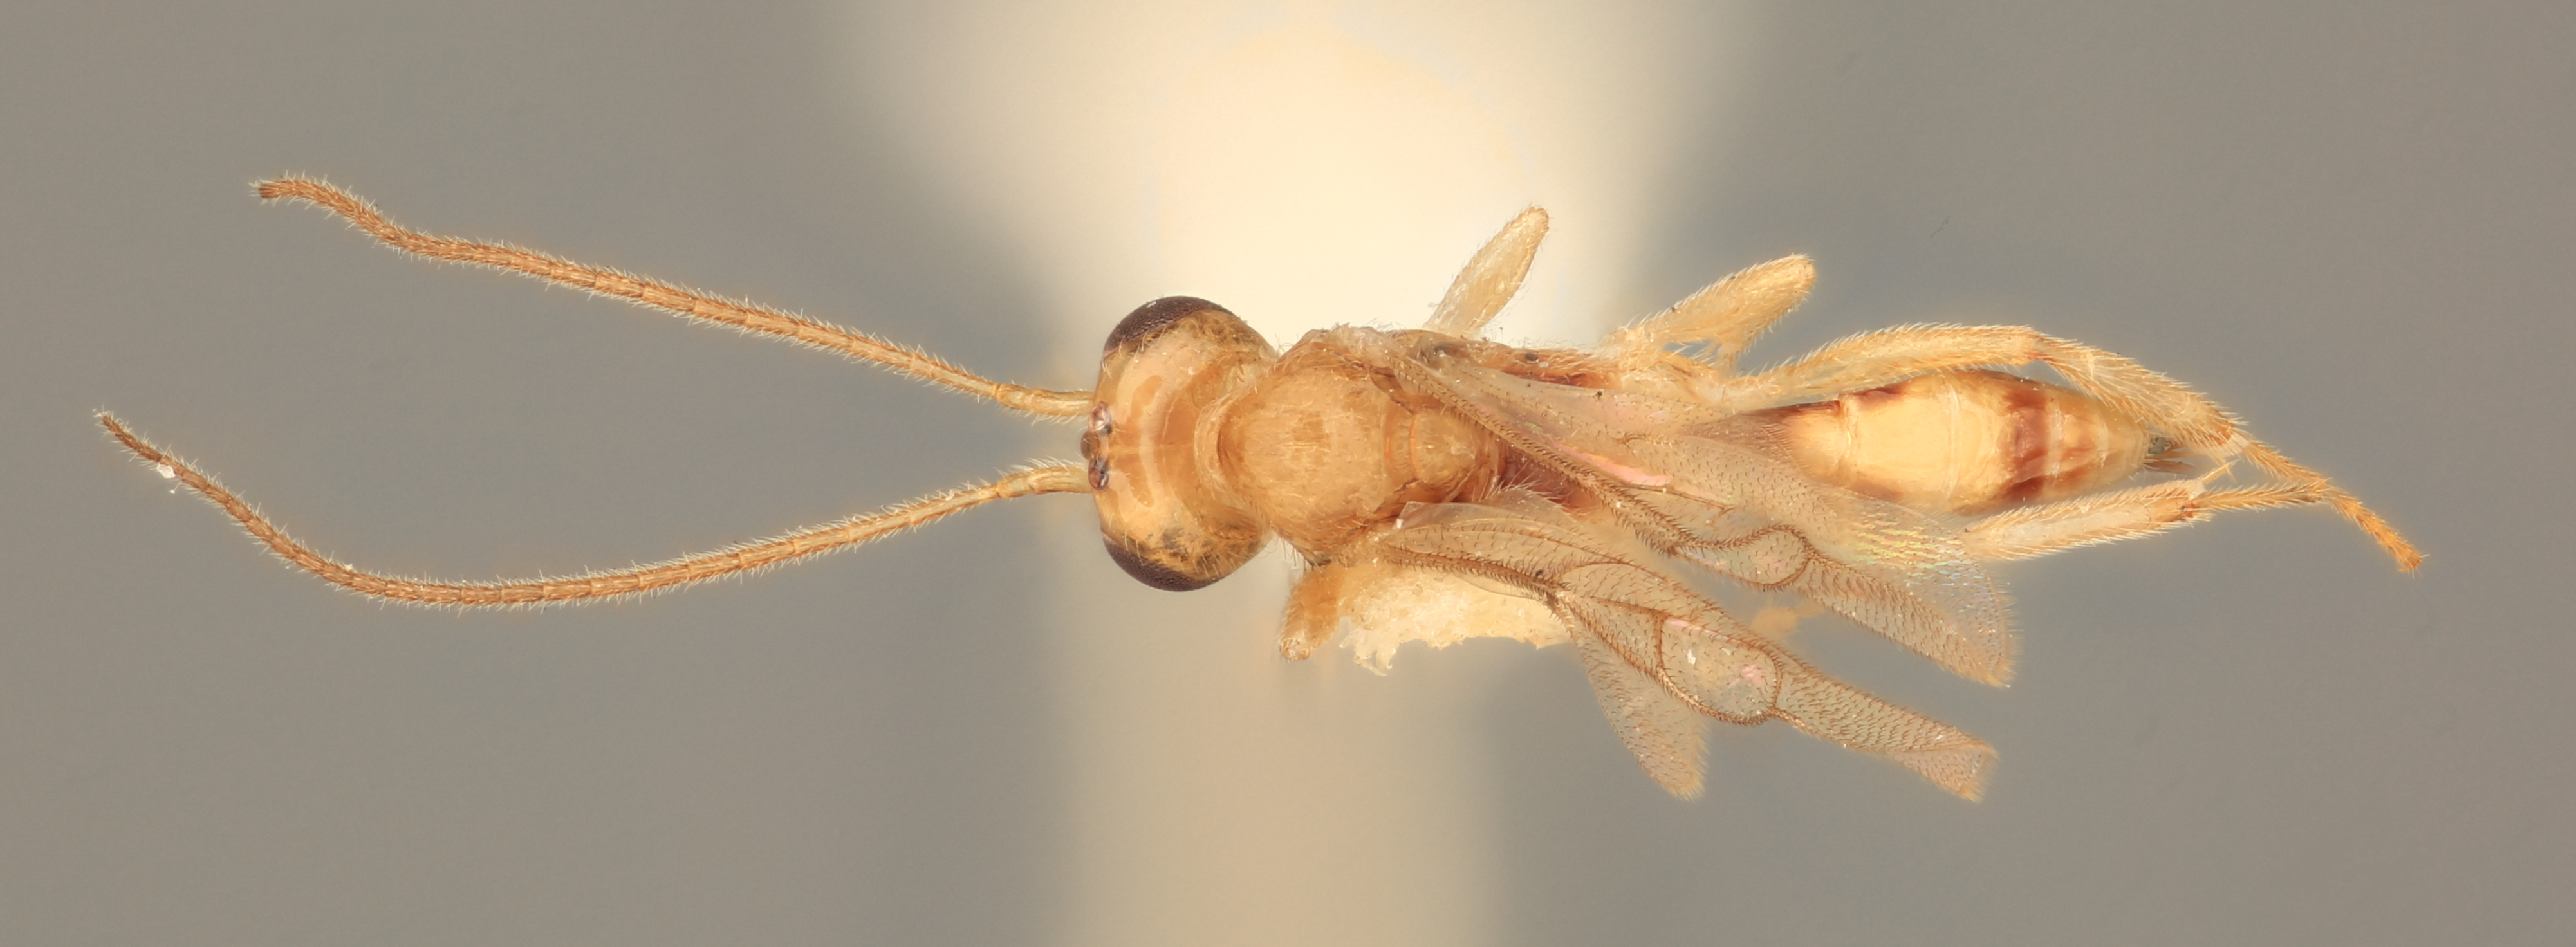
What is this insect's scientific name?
Mesochorus plusiaephilus
